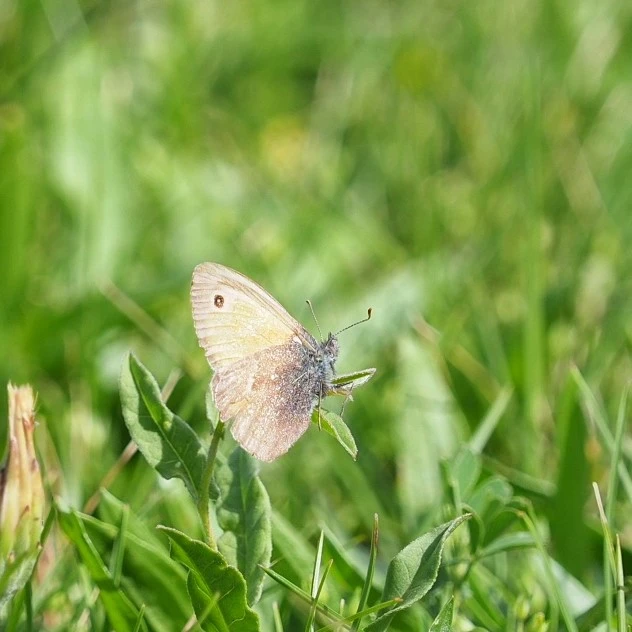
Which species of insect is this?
Coenonympha pamphilus
